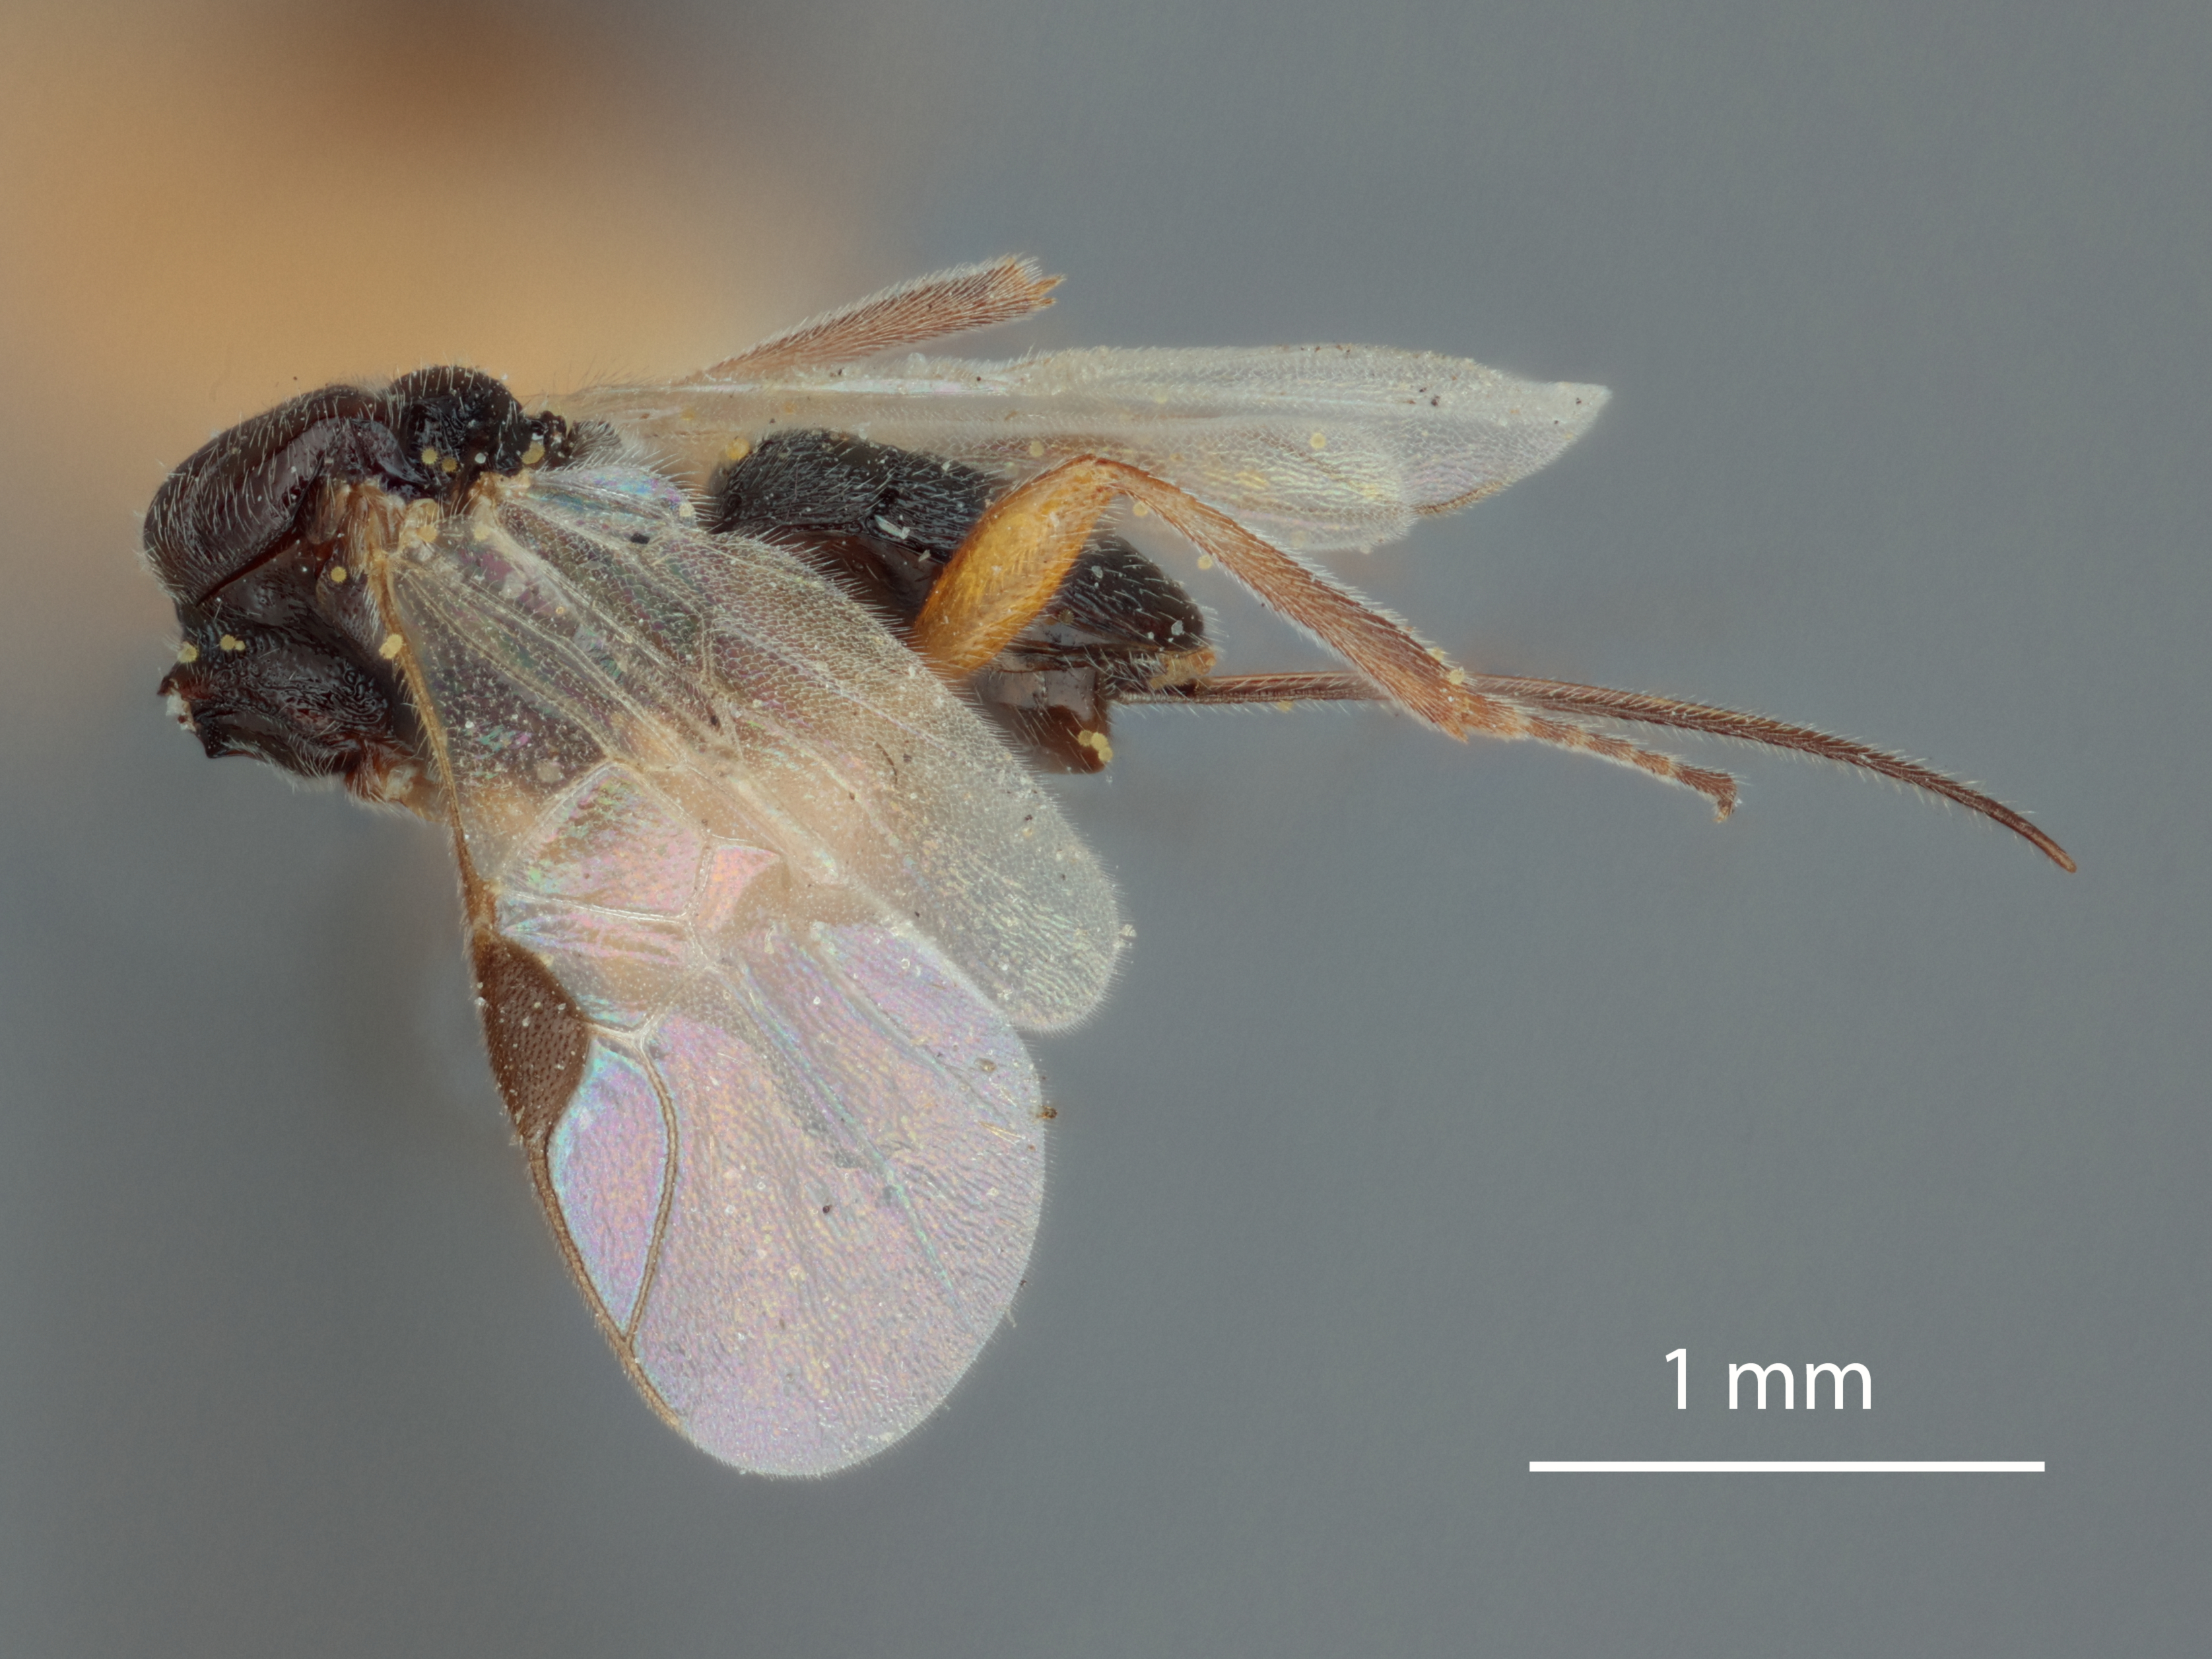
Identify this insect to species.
Triaspis aequoris
